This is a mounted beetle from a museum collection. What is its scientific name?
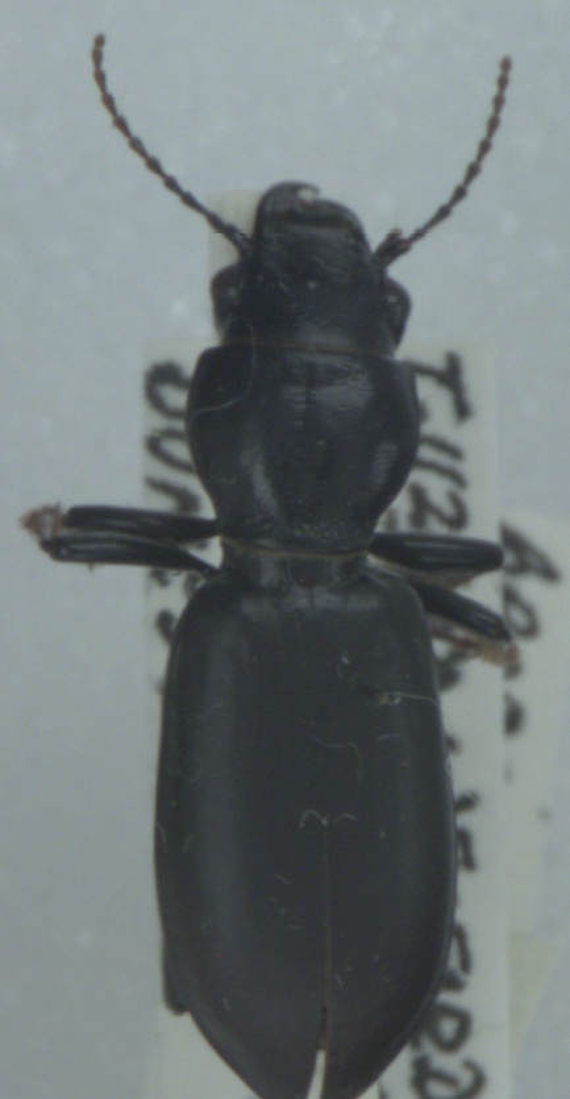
Broscus cephalotes
